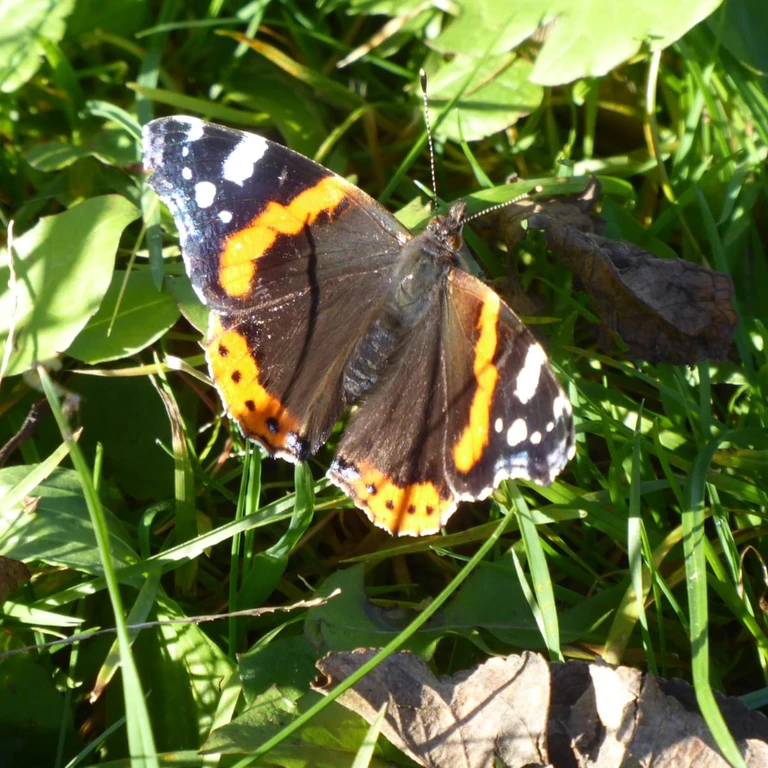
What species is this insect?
Vanessa atalanta
